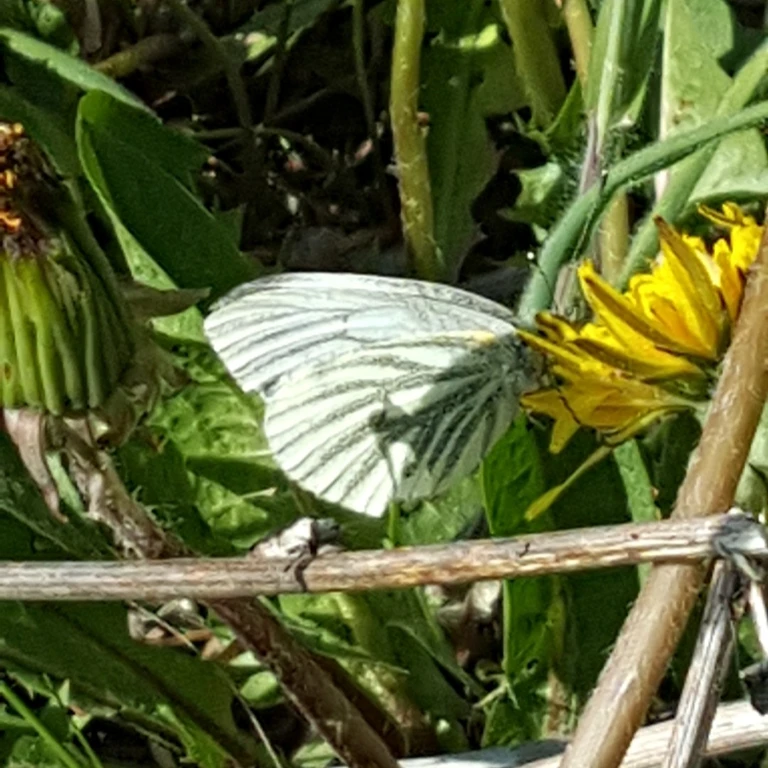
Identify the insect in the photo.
Pieris napi
